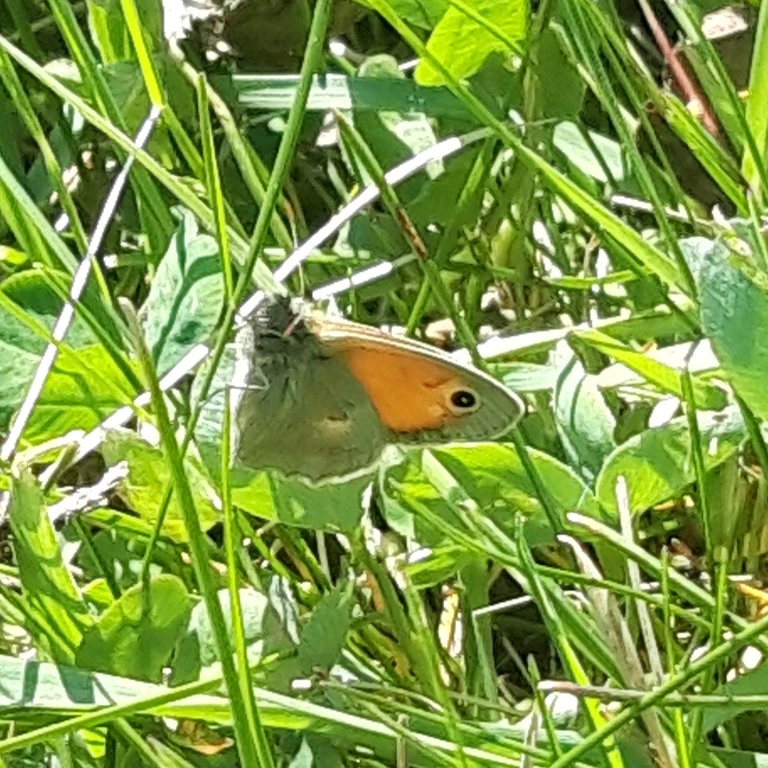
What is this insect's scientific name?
Coenonympha pamphilus
